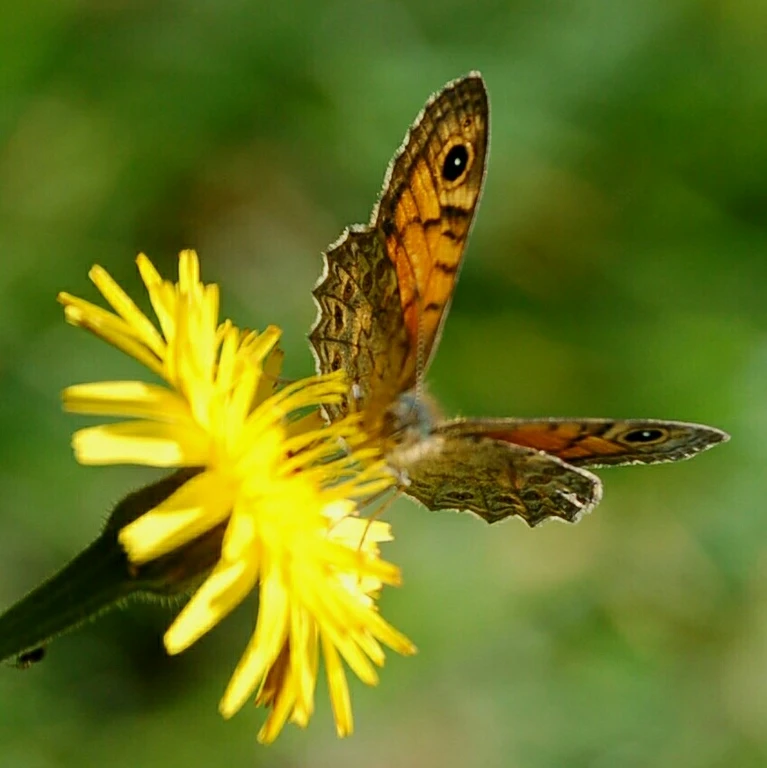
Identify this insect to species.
Lasiommata megera (also Pararge megera)
